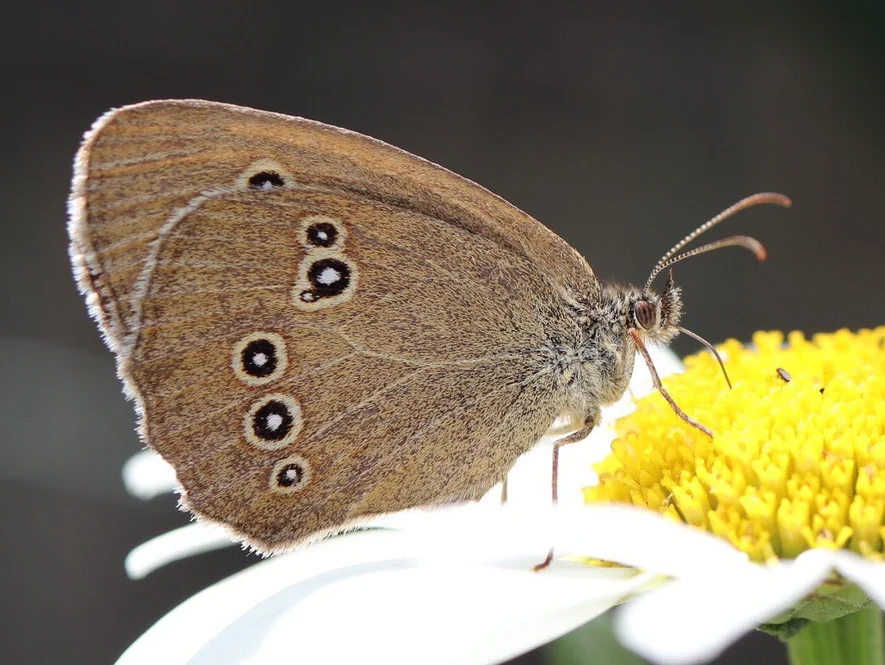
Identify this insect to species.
Aphantopus hyperantus
